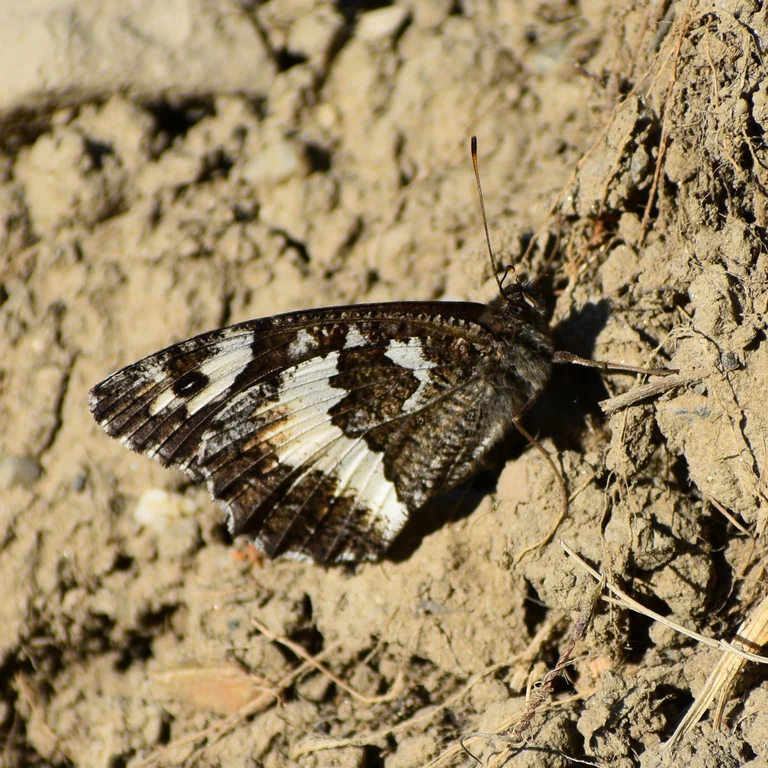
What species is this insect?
Brintesia circe
